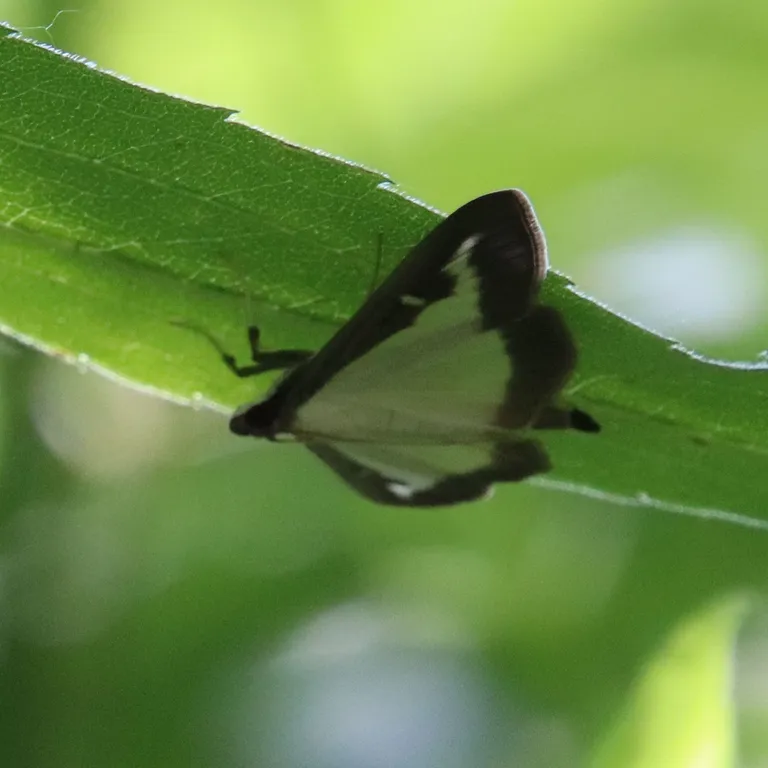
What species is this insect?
Cydalima perspectalis
